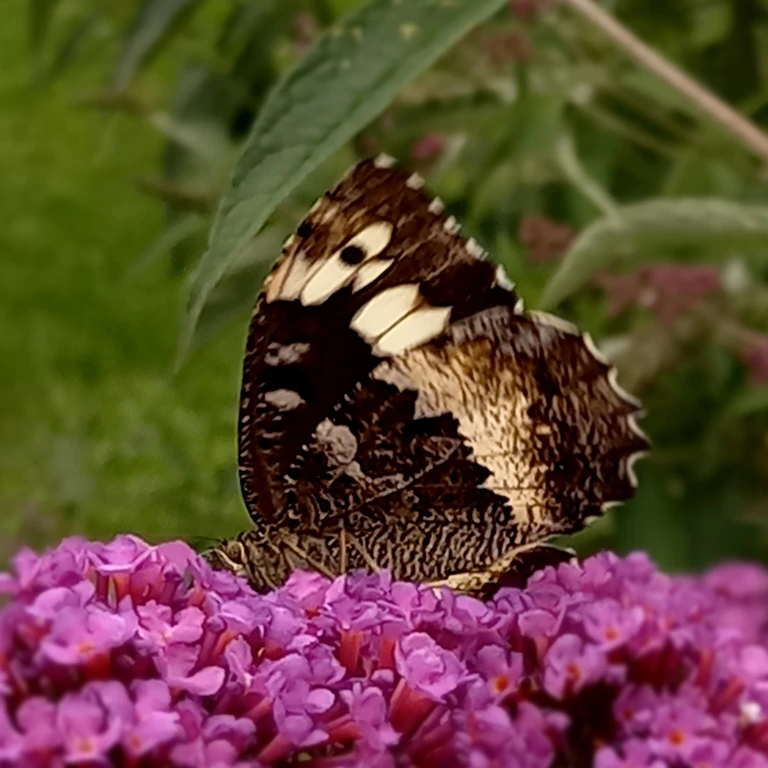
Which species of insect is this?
Brintesia circe
